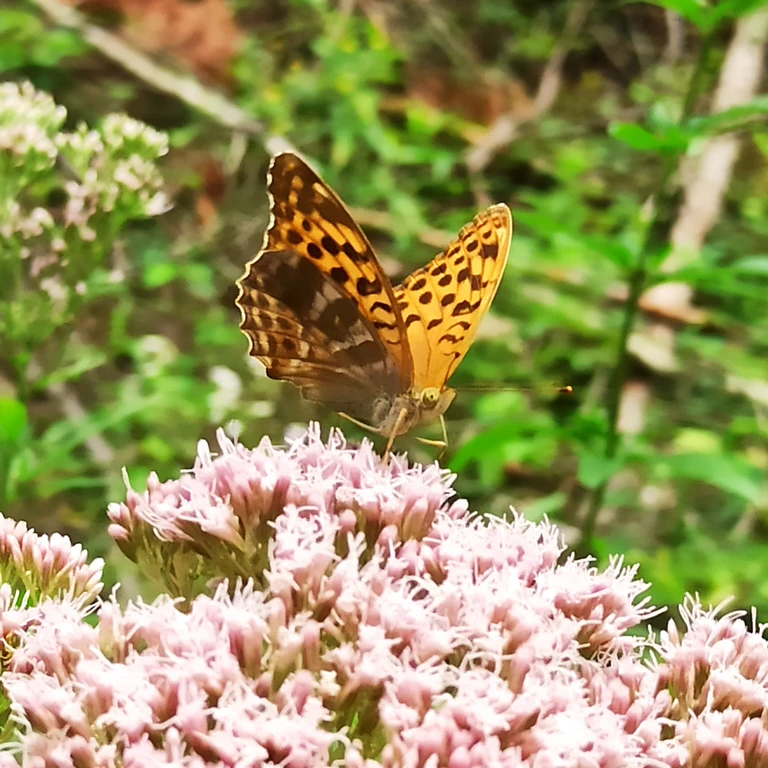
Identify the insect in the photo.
Argynnis paphia
